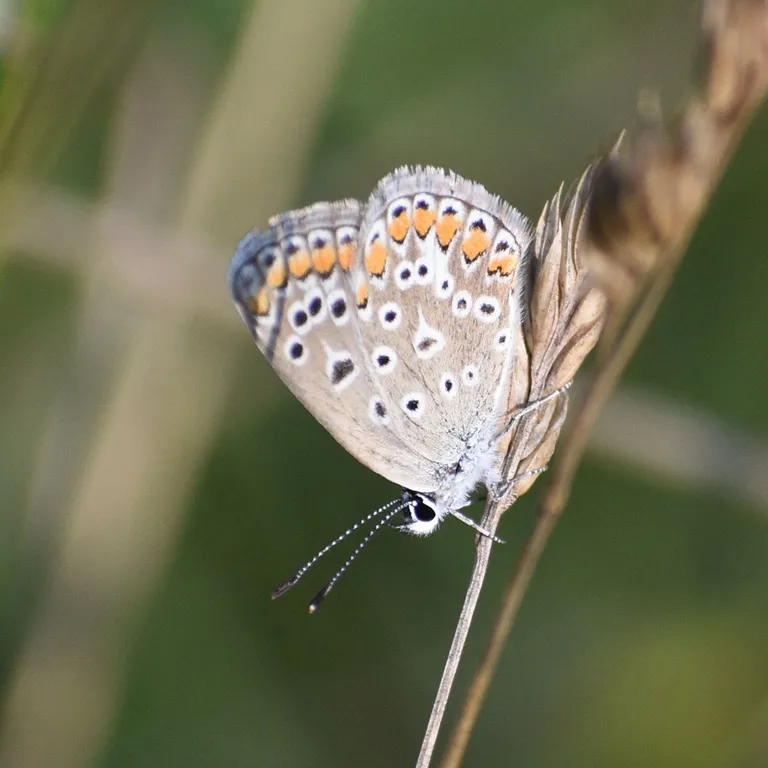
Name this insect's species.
Polyommatus icarus
